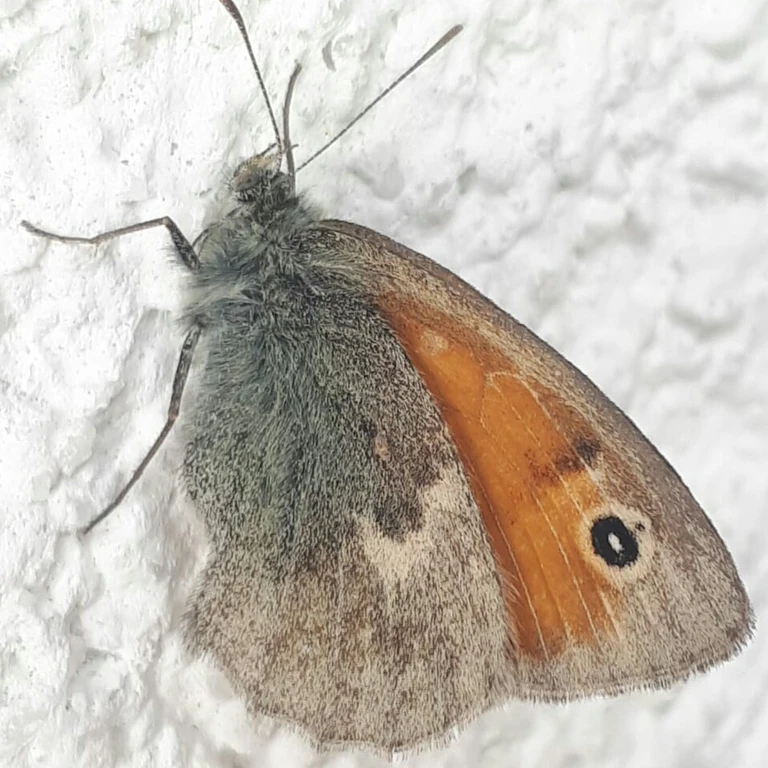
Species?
Coenonympha pamphilus
